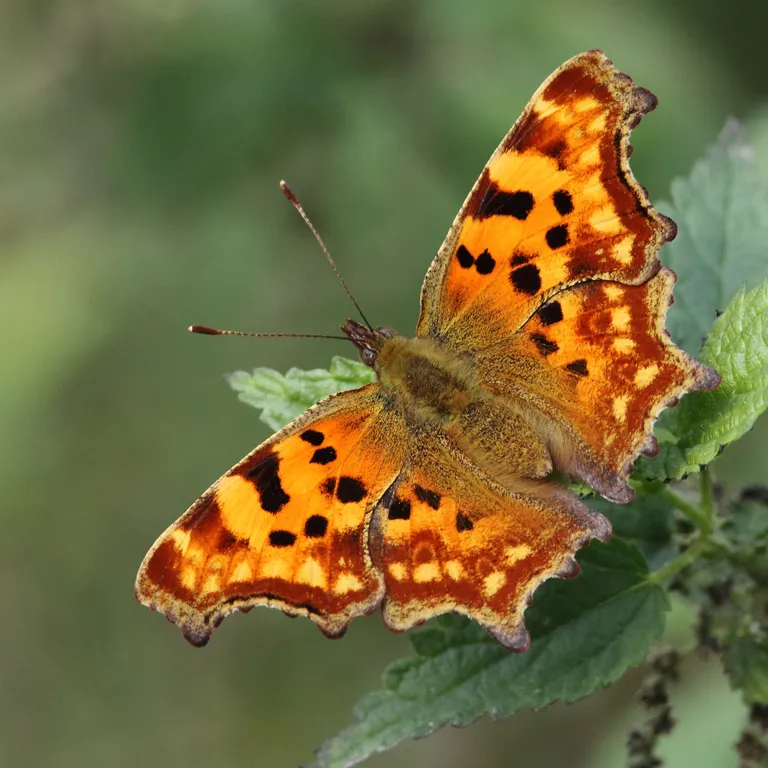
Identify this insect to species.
Polygonia c-album
